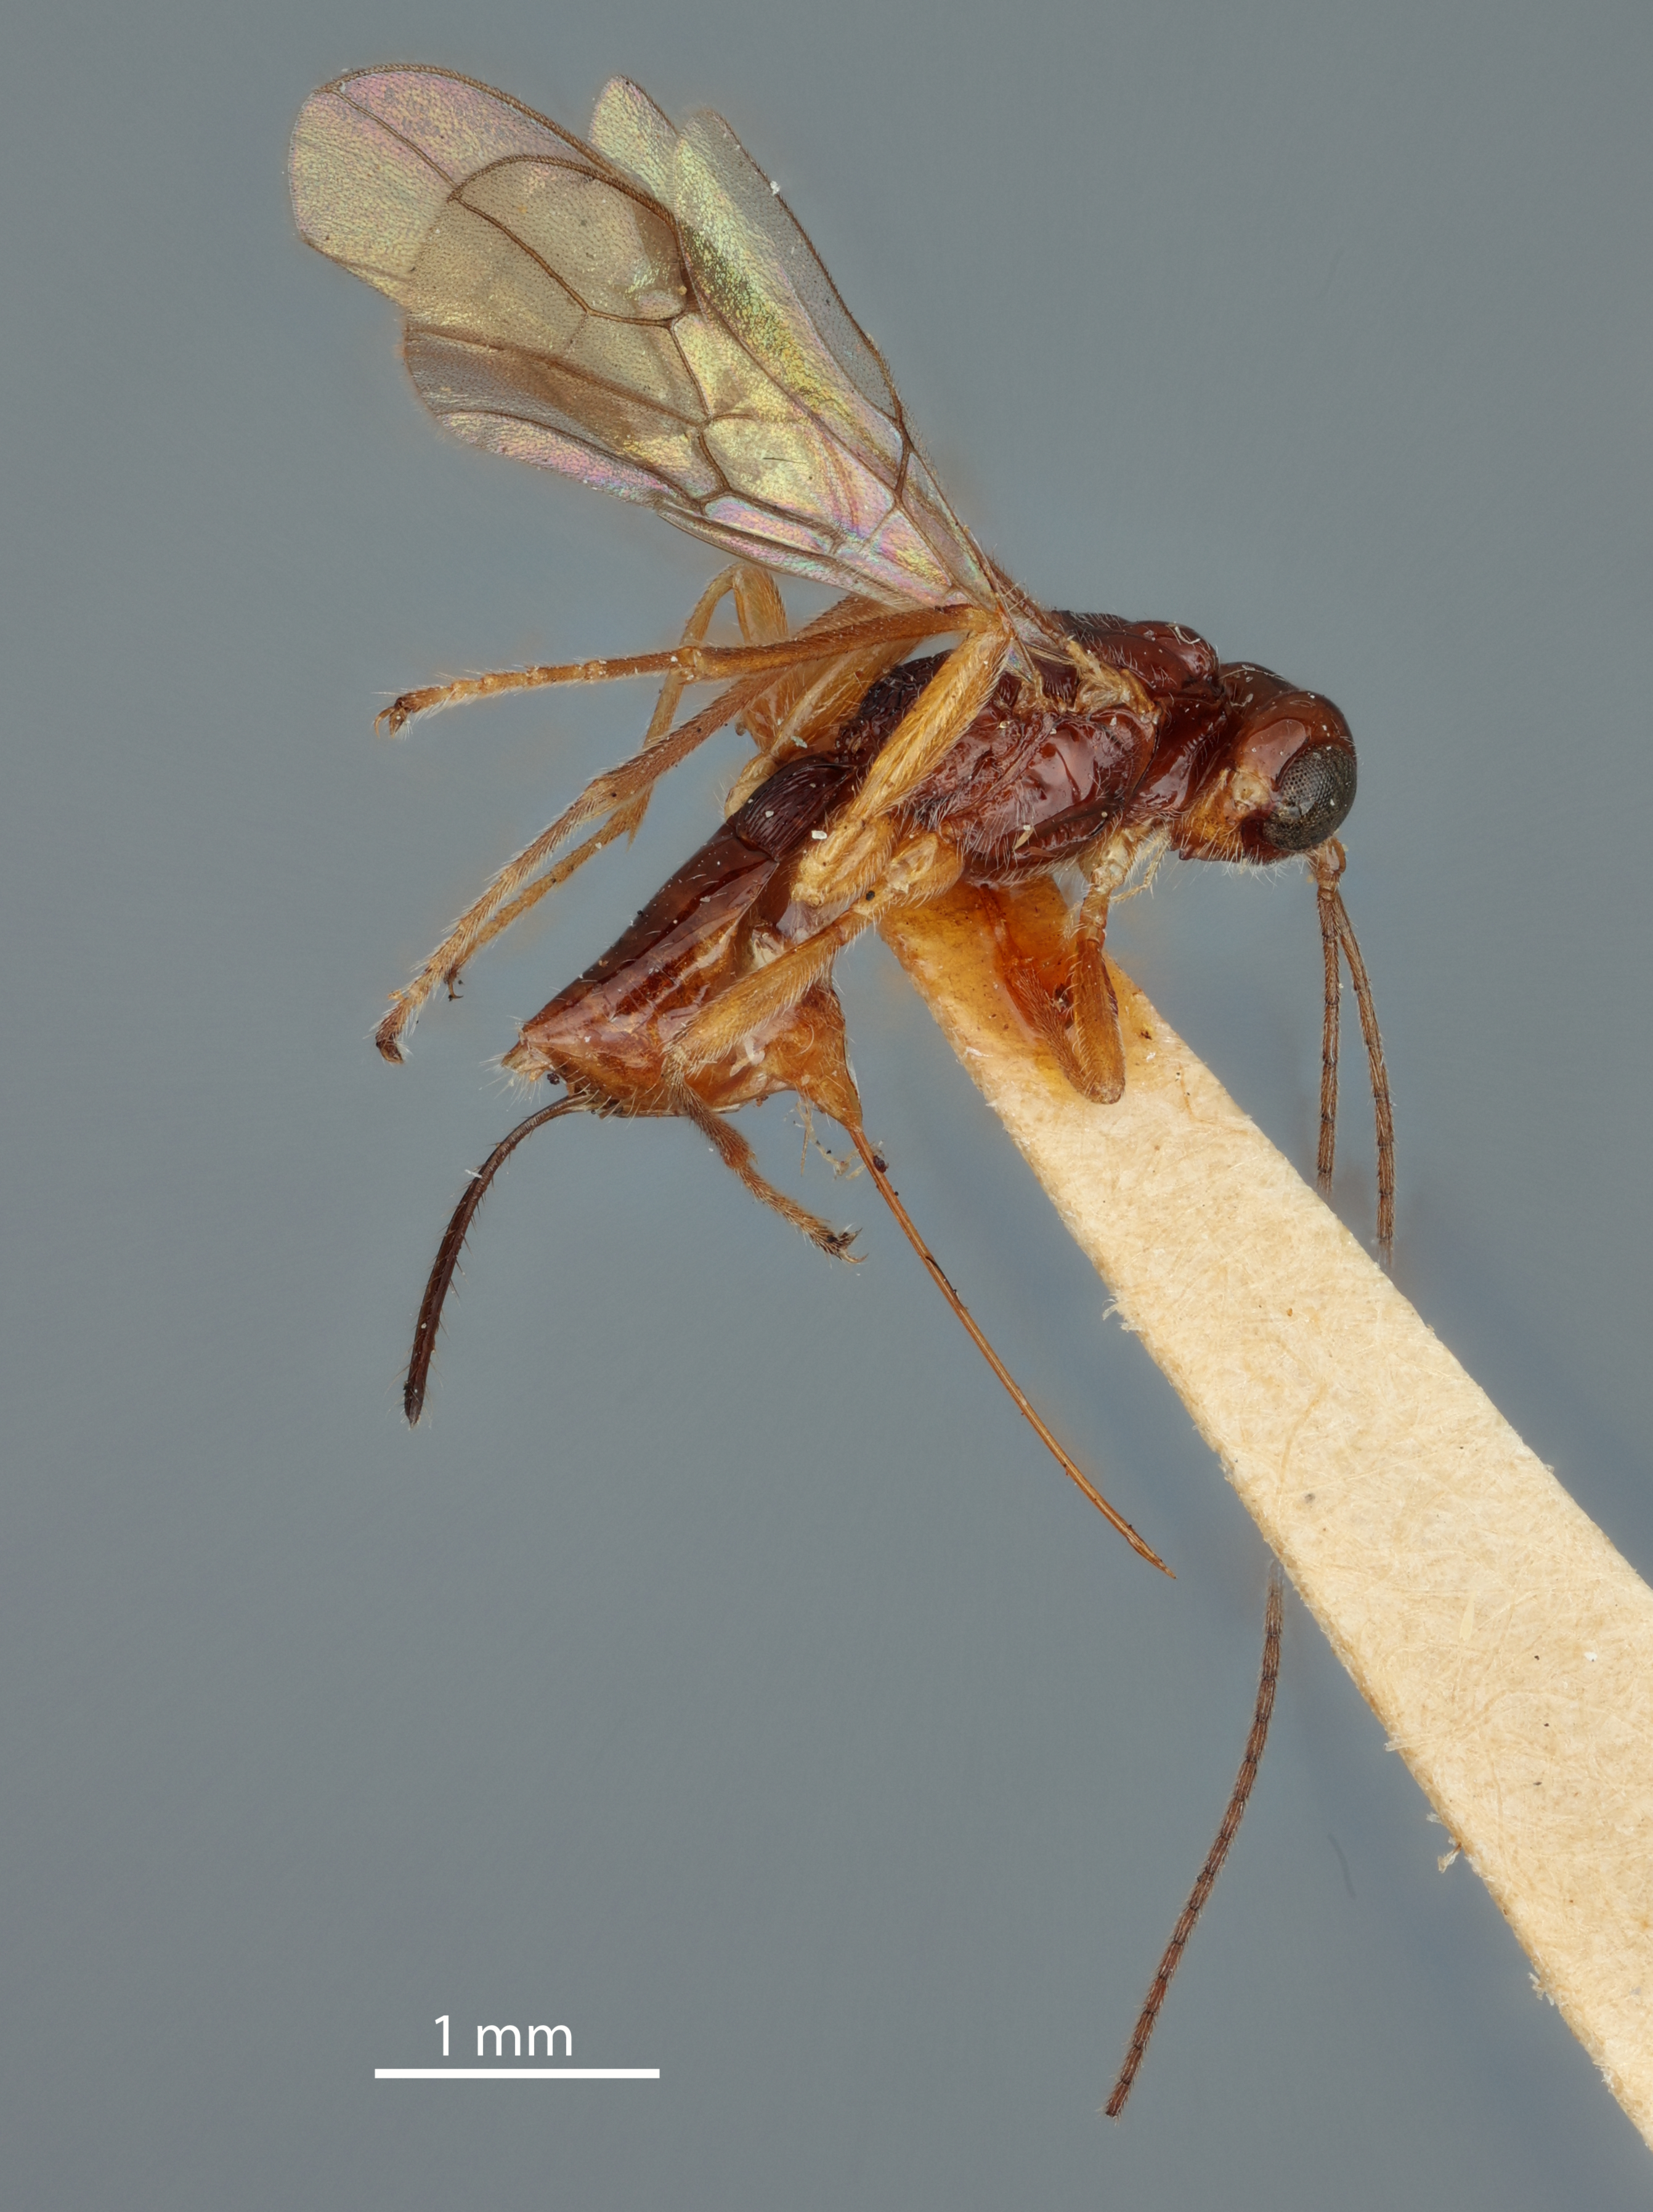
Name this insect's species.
Phaenocarpa urbana
